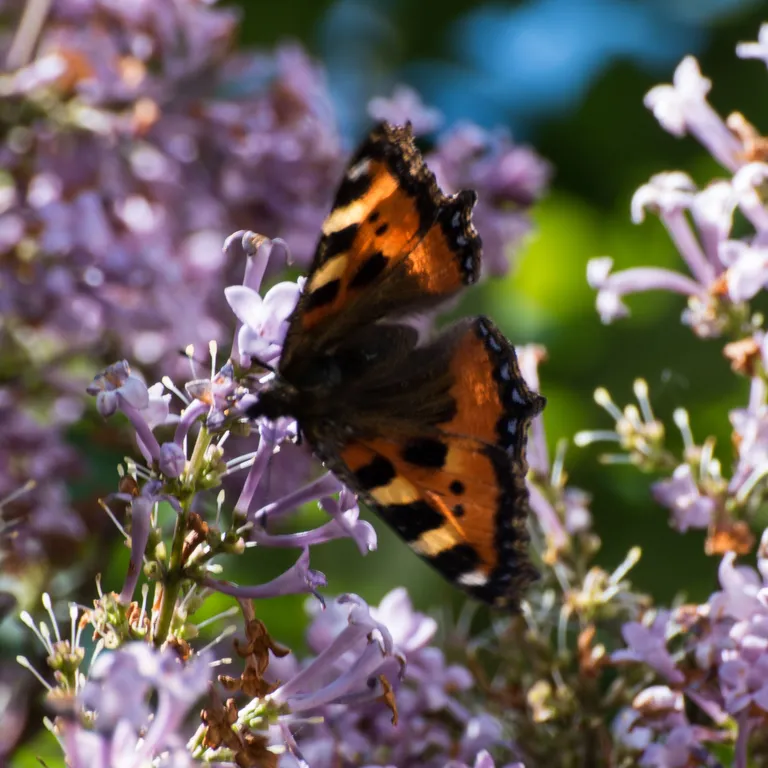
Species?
Aglais urticae
